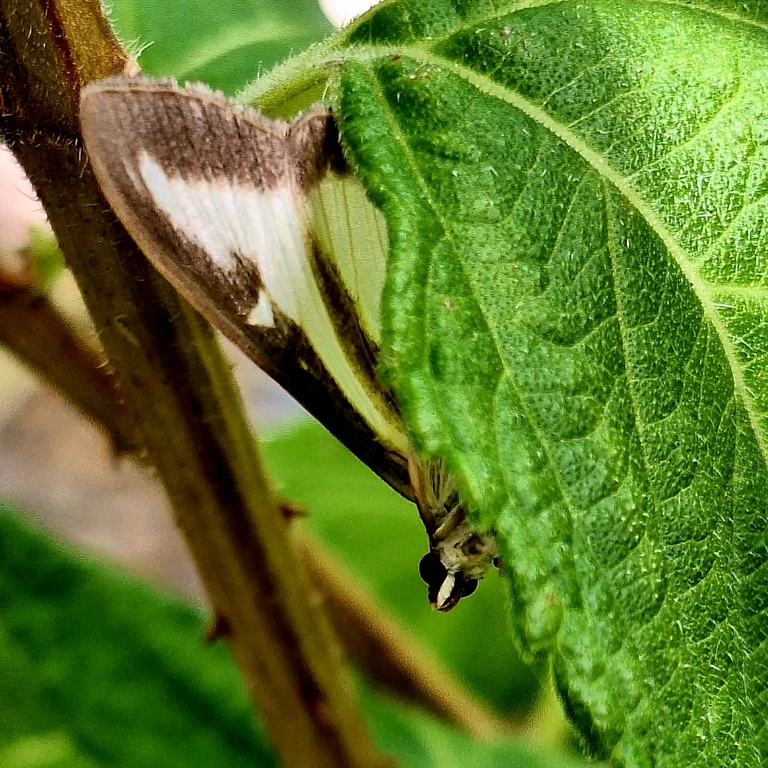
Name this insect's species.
Cydalima perspectalis
